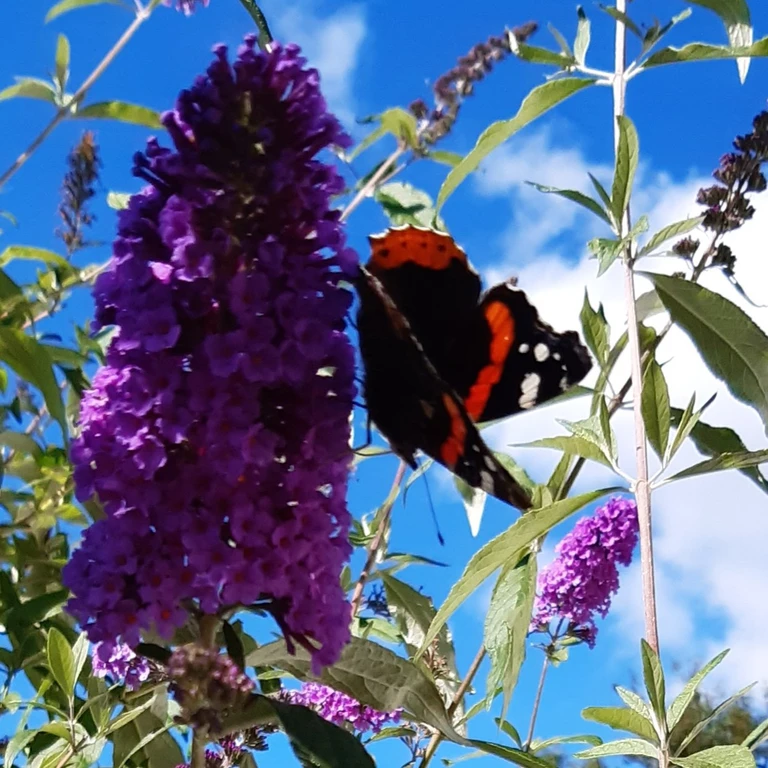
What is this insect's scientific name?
Vanessa atalanta
